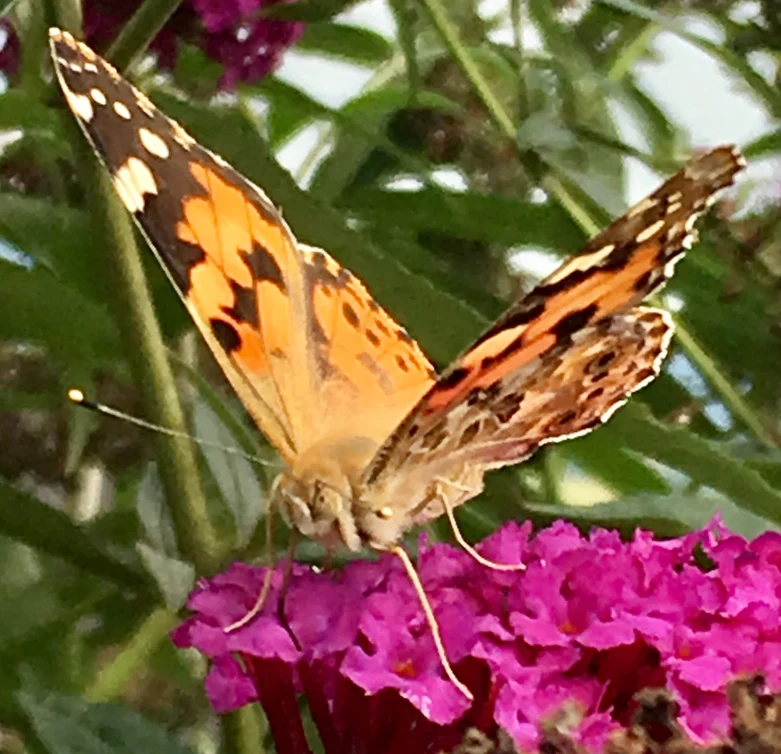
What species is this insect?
Vanessa cardui
